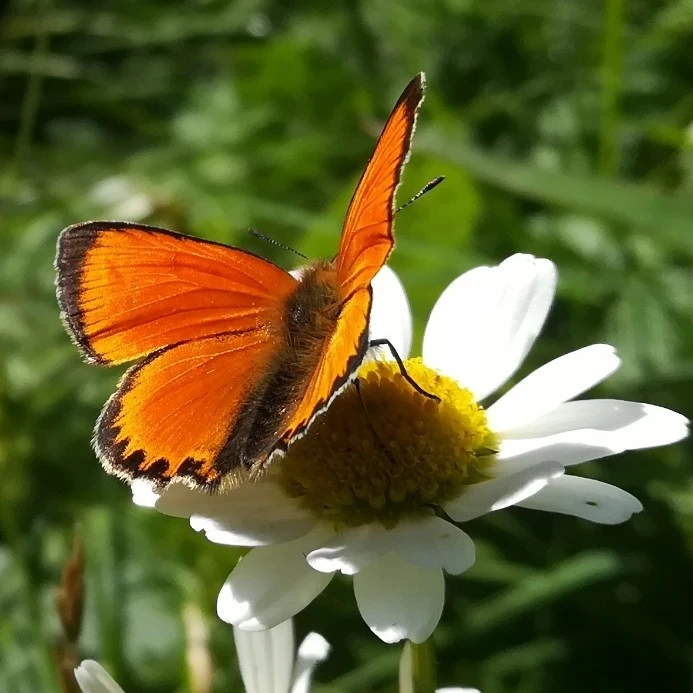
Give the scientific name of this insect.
Lycaena virgaureae
